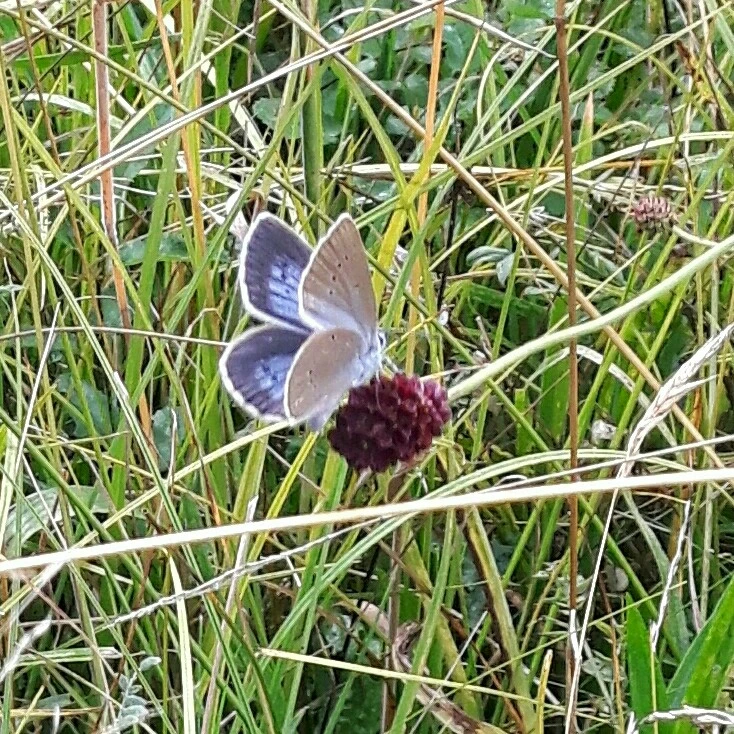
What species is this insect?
Phengaris nausithous (also Maculinea nausithous)
